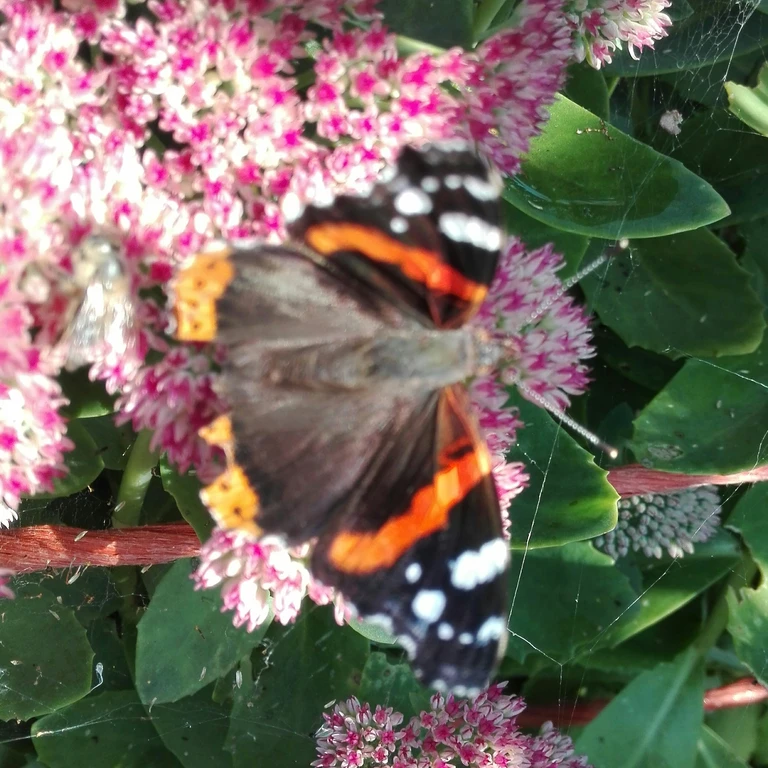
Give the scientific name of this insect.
Vanessa atalanta
